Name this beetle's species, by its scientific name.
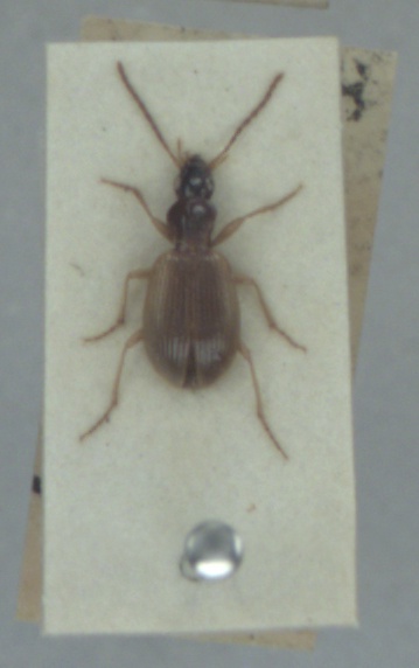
Oxypselaphus obscurus
